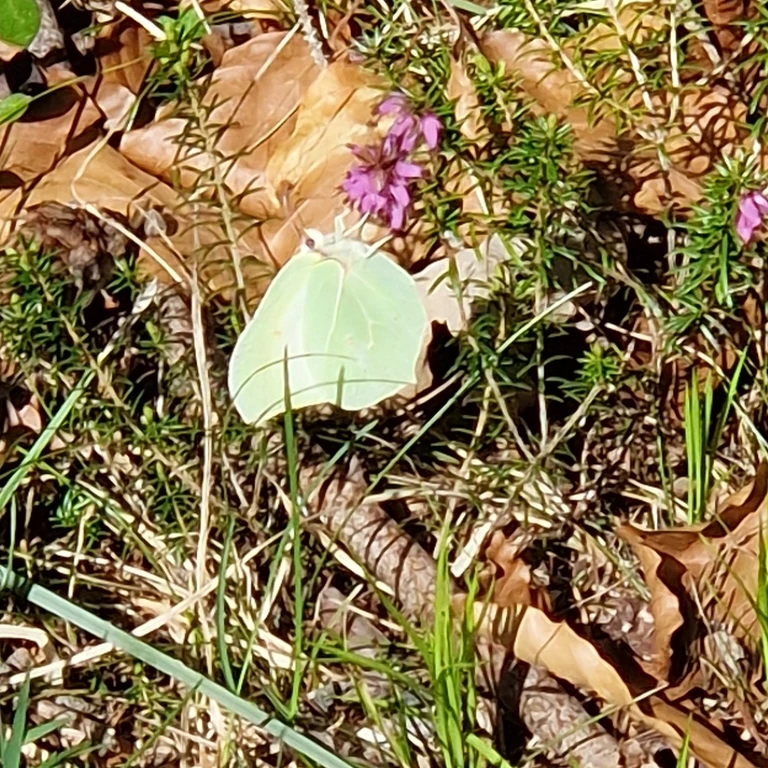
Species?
Gonepteryx rhamni
